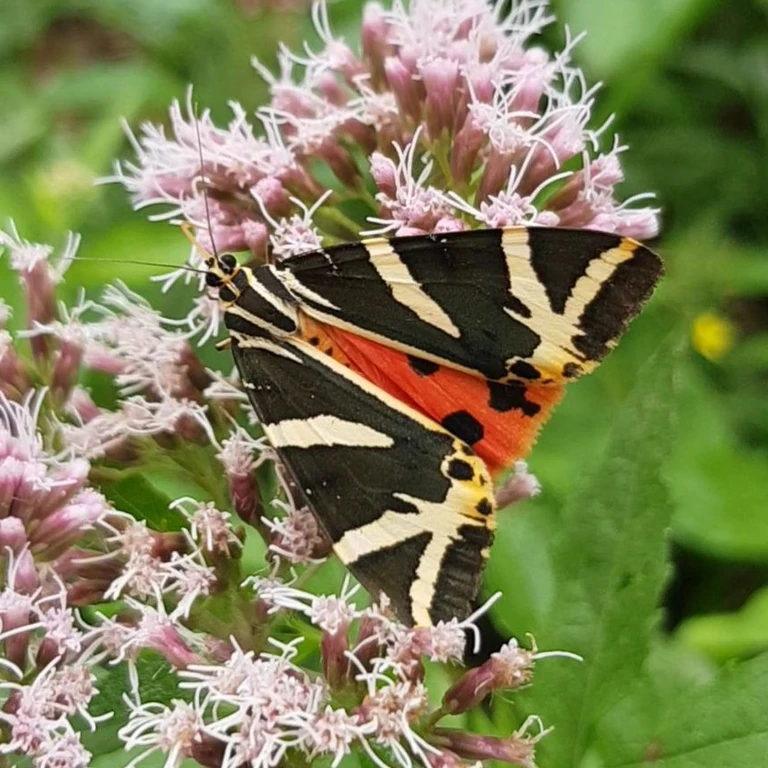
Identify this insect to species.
Euplagia quadripunctaria
